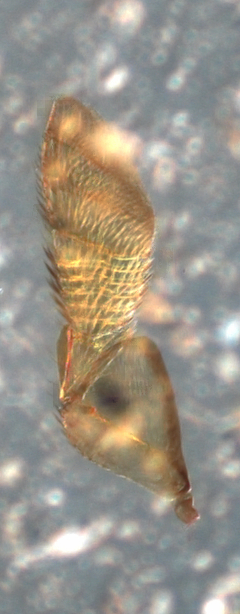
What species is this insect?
Anicetus deltoideus
